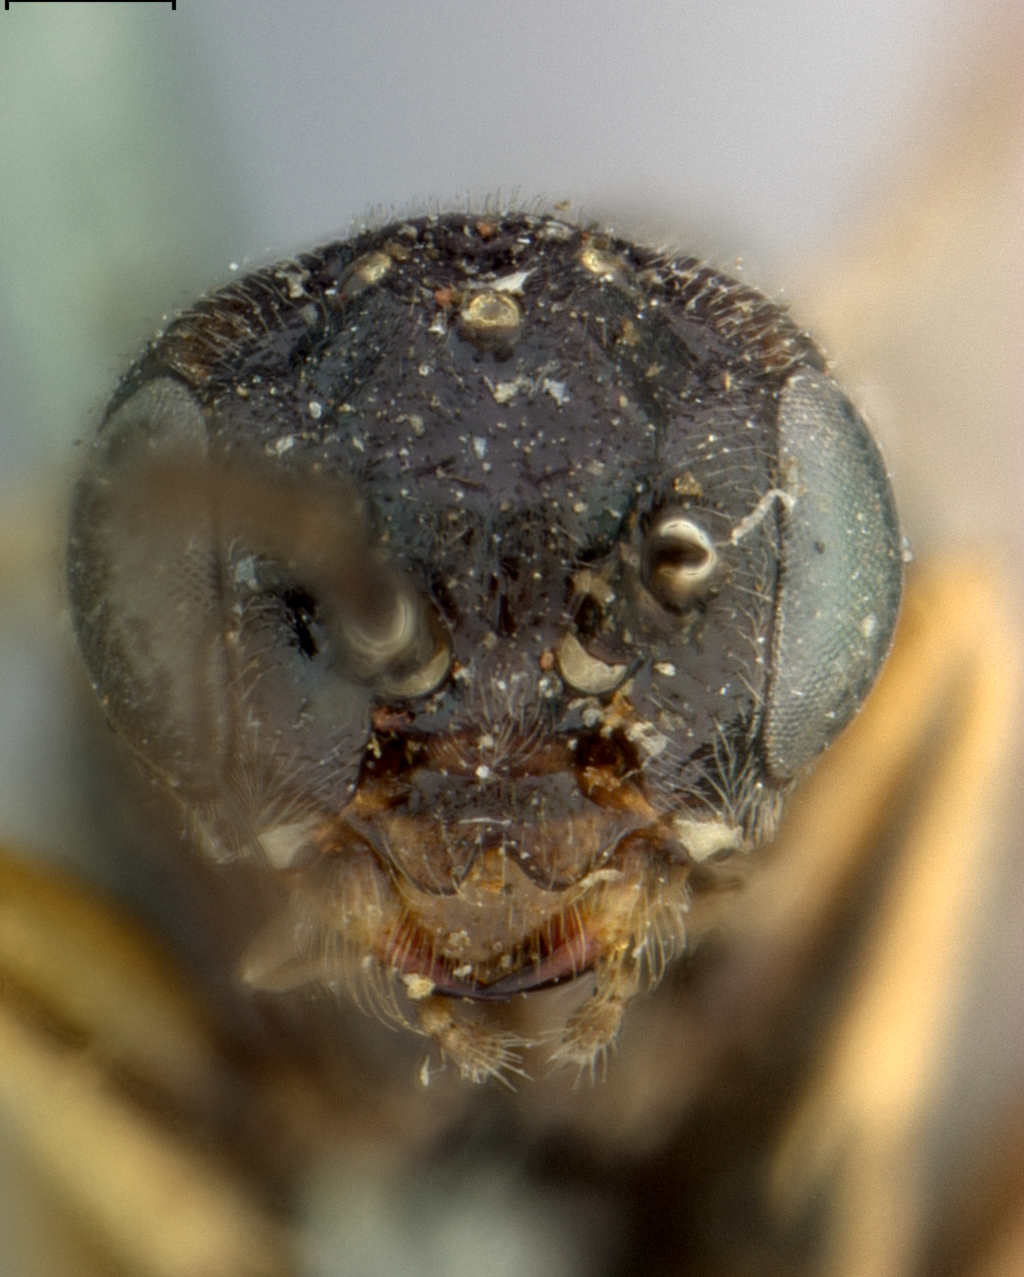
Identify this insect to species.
Euura salicicola
